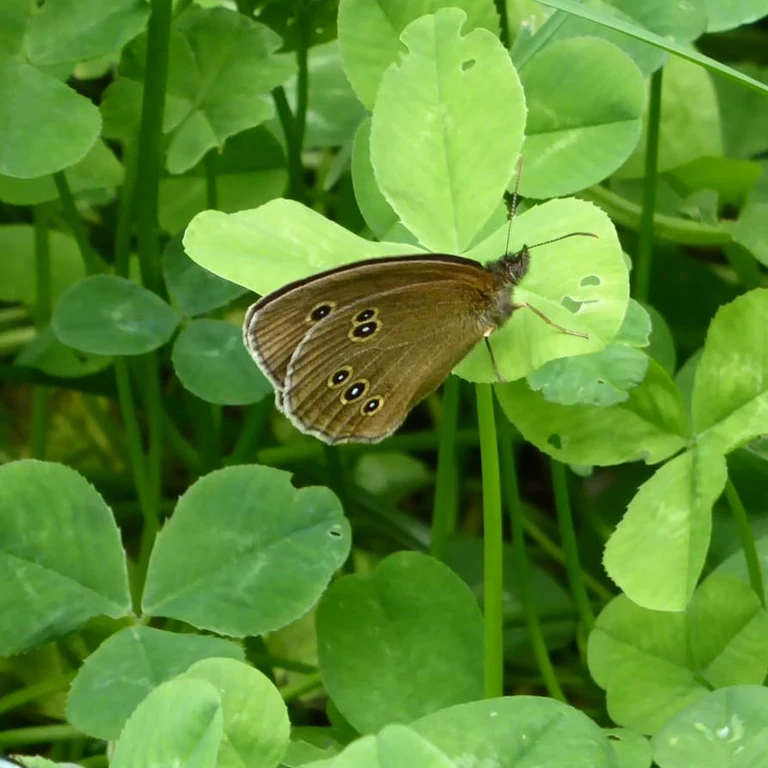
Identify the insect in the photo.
Aphantopus hyperantus
